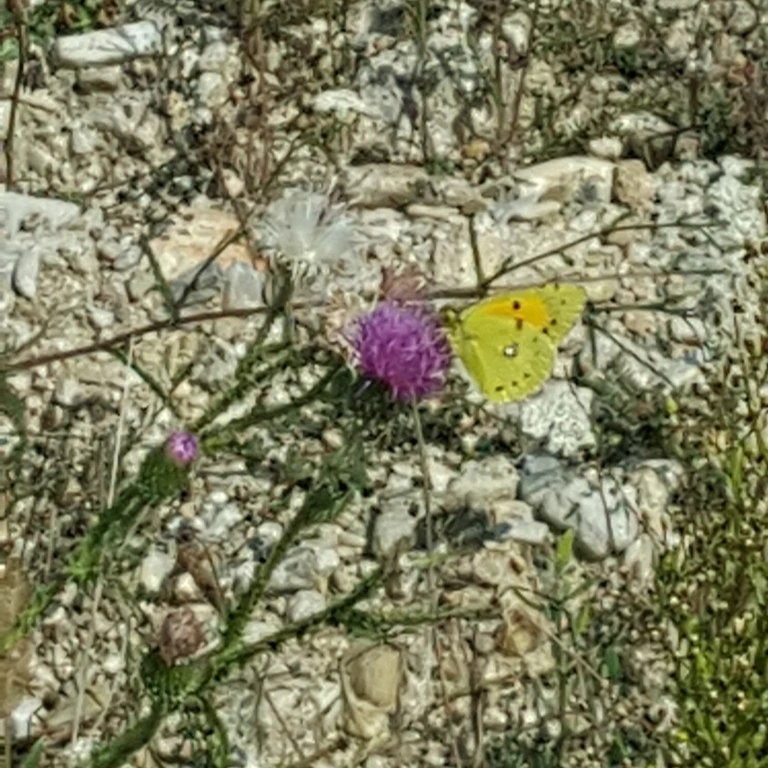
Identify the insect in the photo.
Colias croceus
